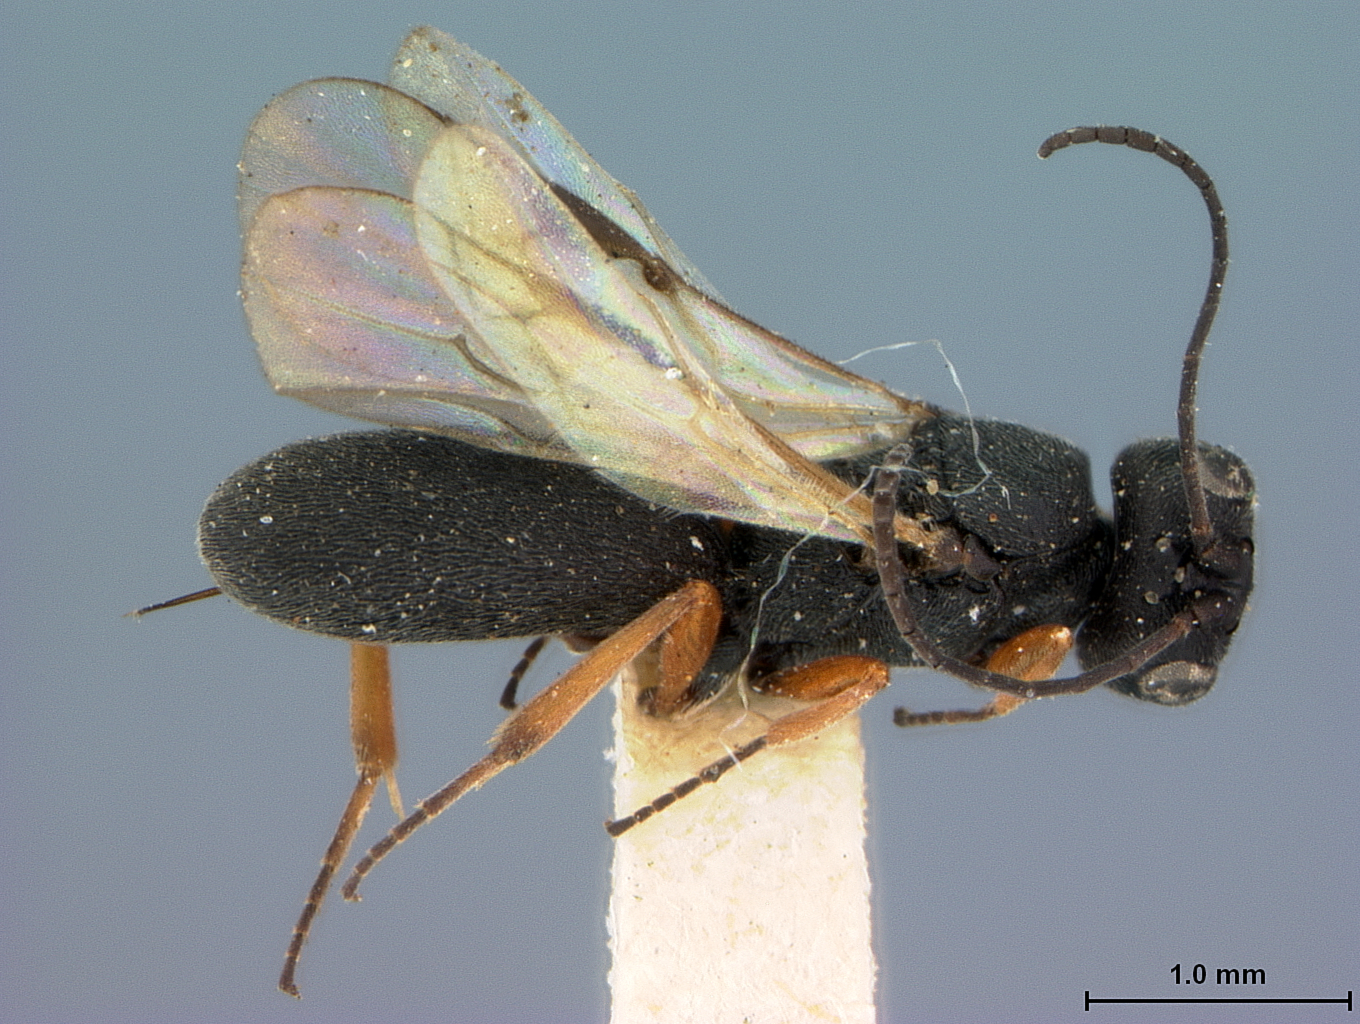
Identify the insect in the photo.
Chelonus teretiventris
